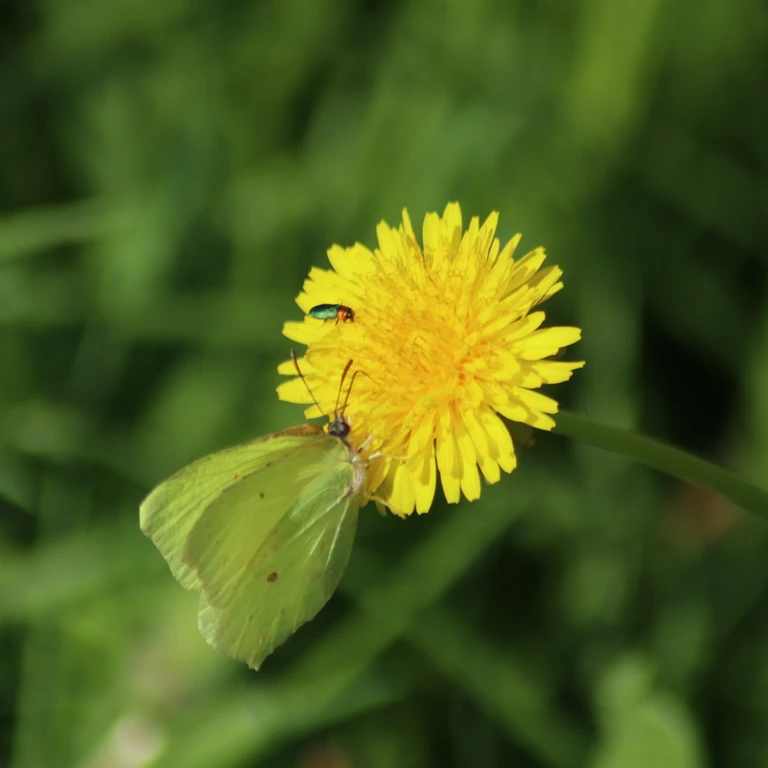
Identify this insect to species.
Gonepteryx rhamni
